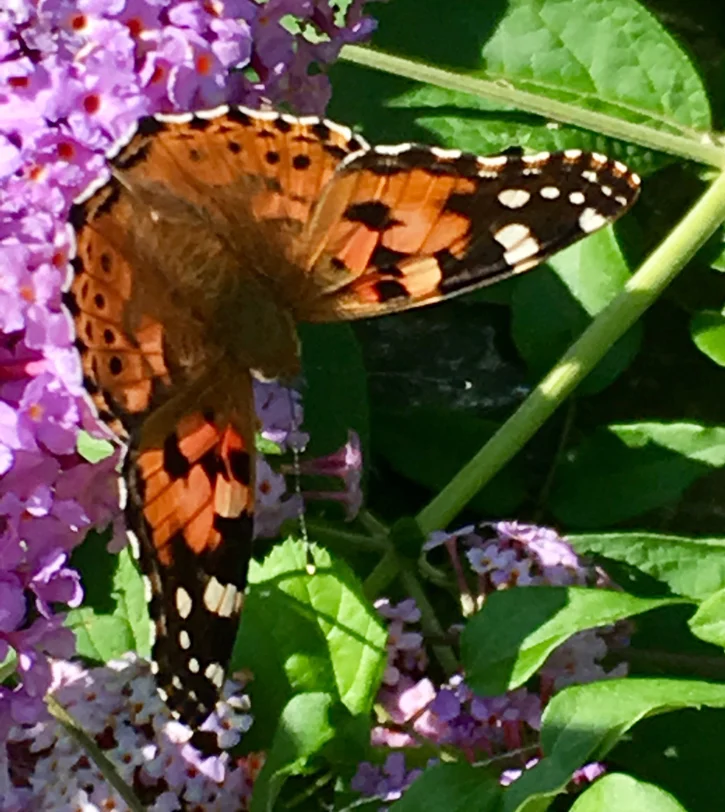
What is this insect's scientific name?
Vanessa cardui
